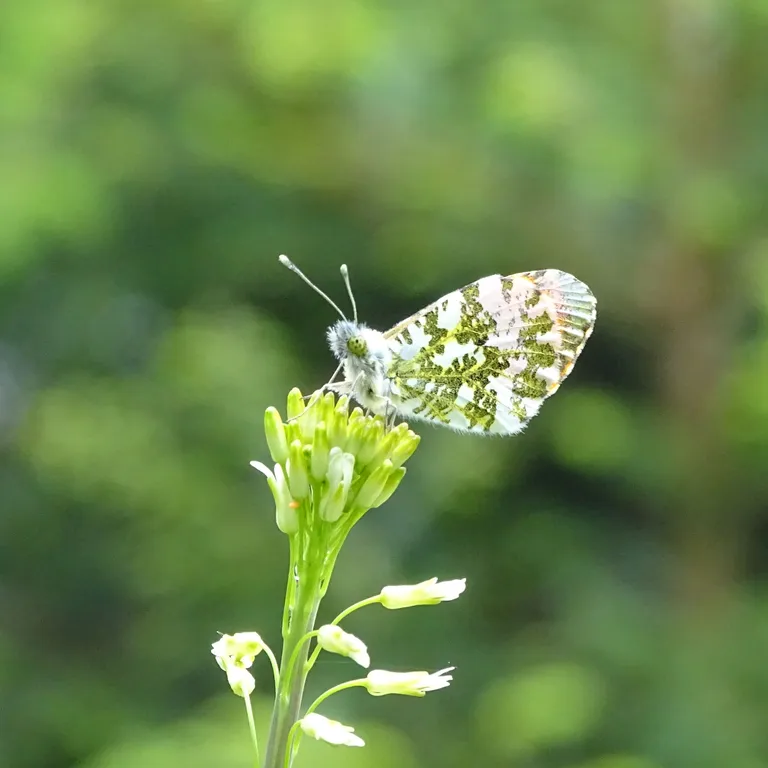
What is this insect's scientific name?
Anthocharis cardamines
